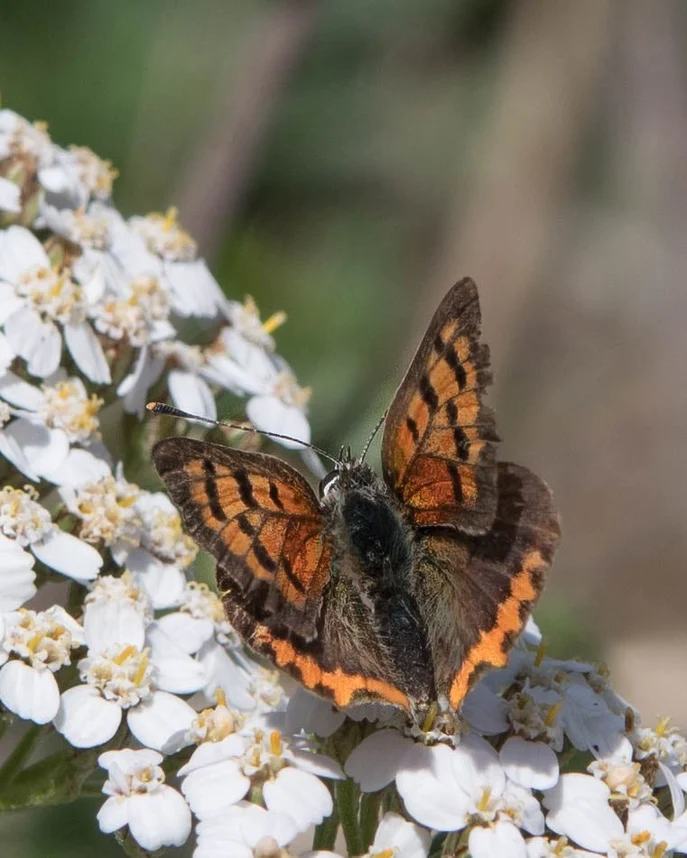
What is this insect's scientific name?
Lycaena phlaeas
